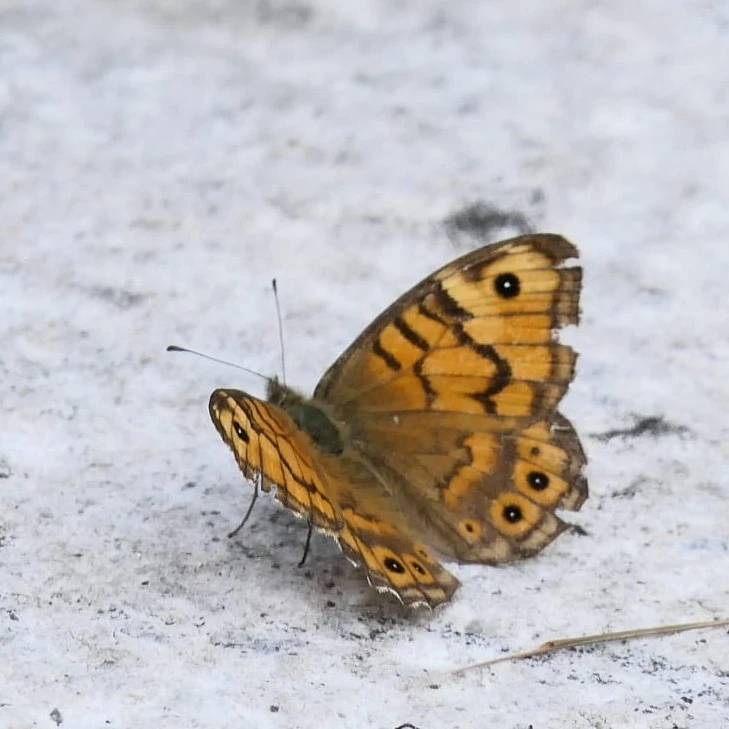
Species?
Lasiommata megera (also Pararge megera)
